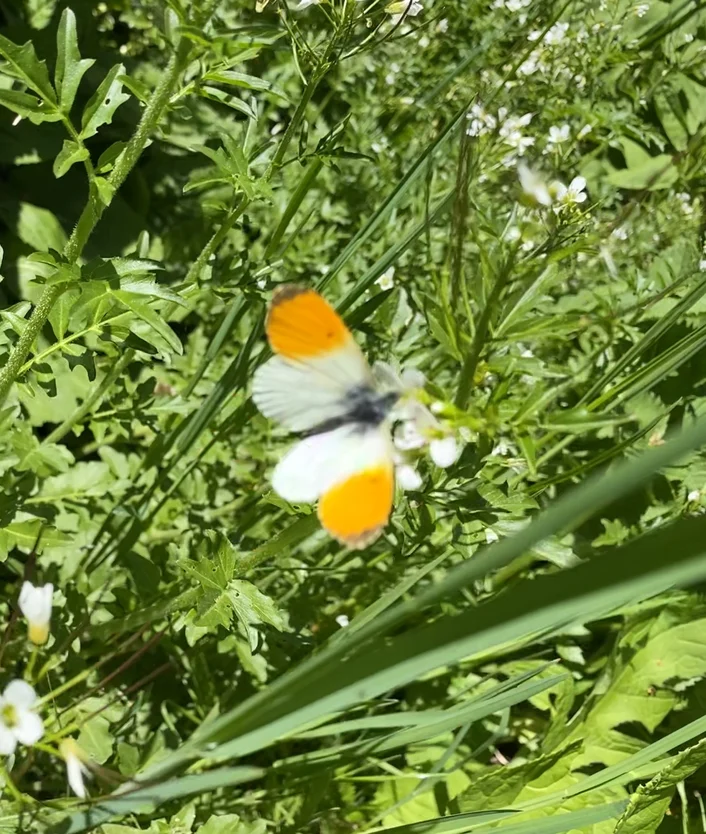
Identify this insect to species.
Anthocharis cardamines
